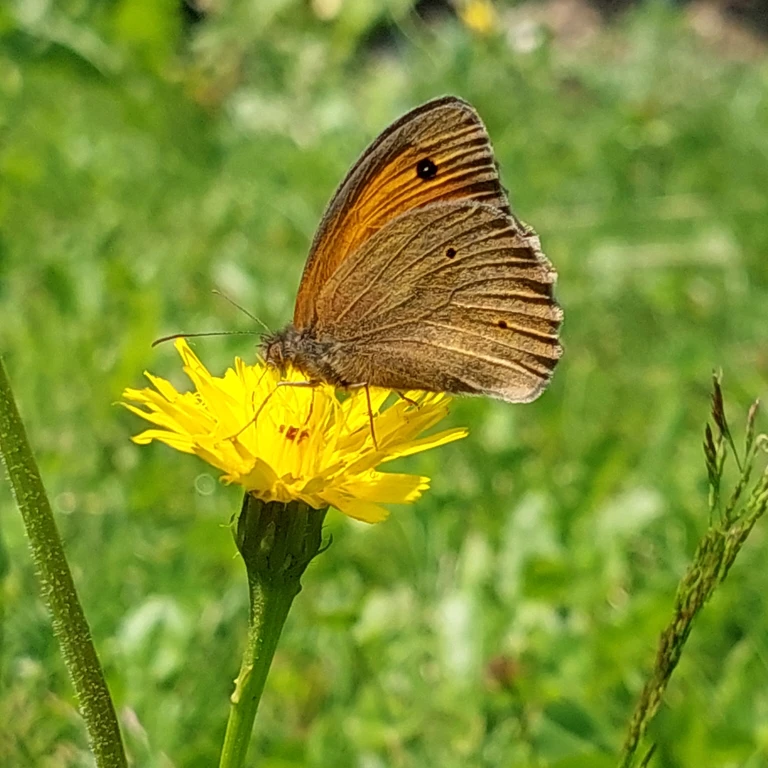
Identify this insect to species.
Maniola jurtina
